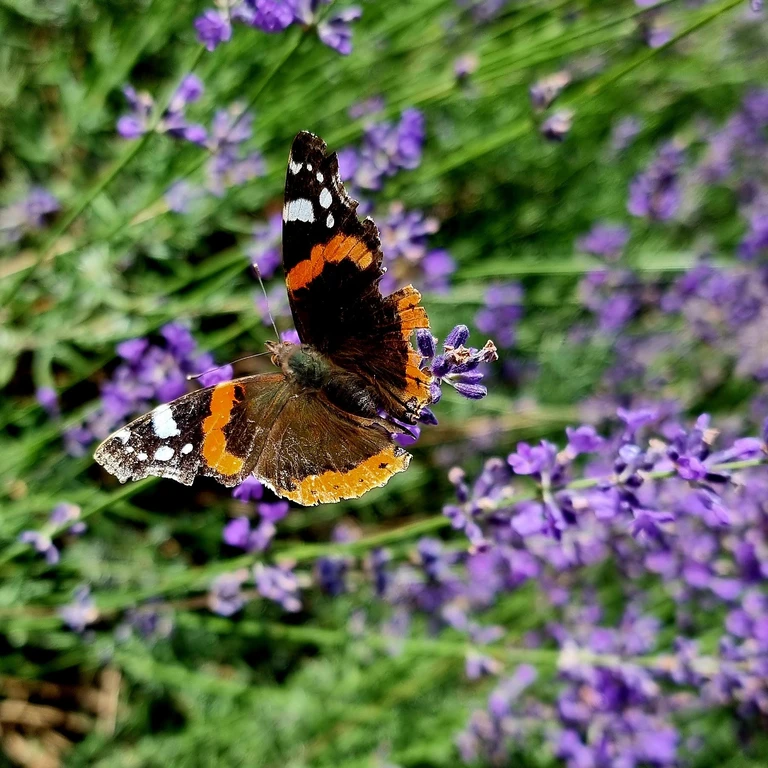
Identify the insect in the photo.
Vanessa atalanta
